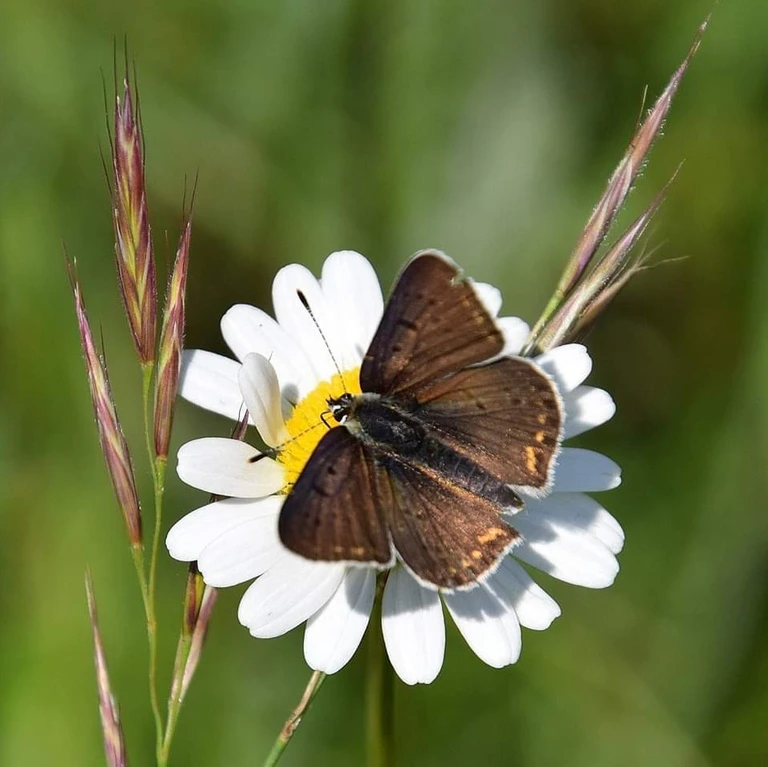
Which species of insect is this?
Lycaena tityrus (also Loweia tityrus)
